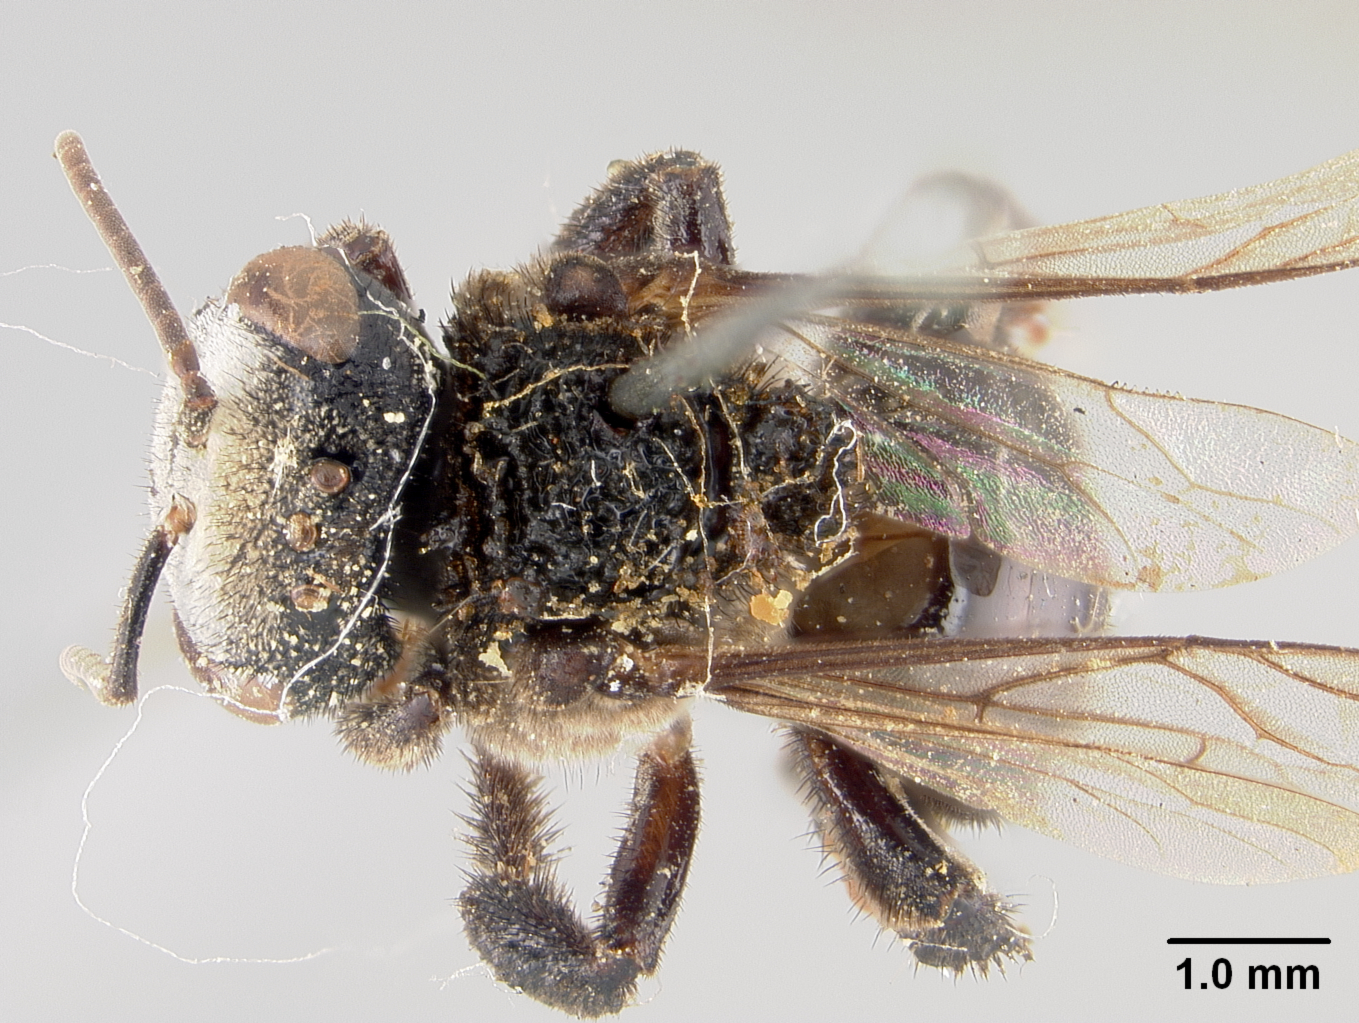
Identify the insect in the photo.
Trigona busara
